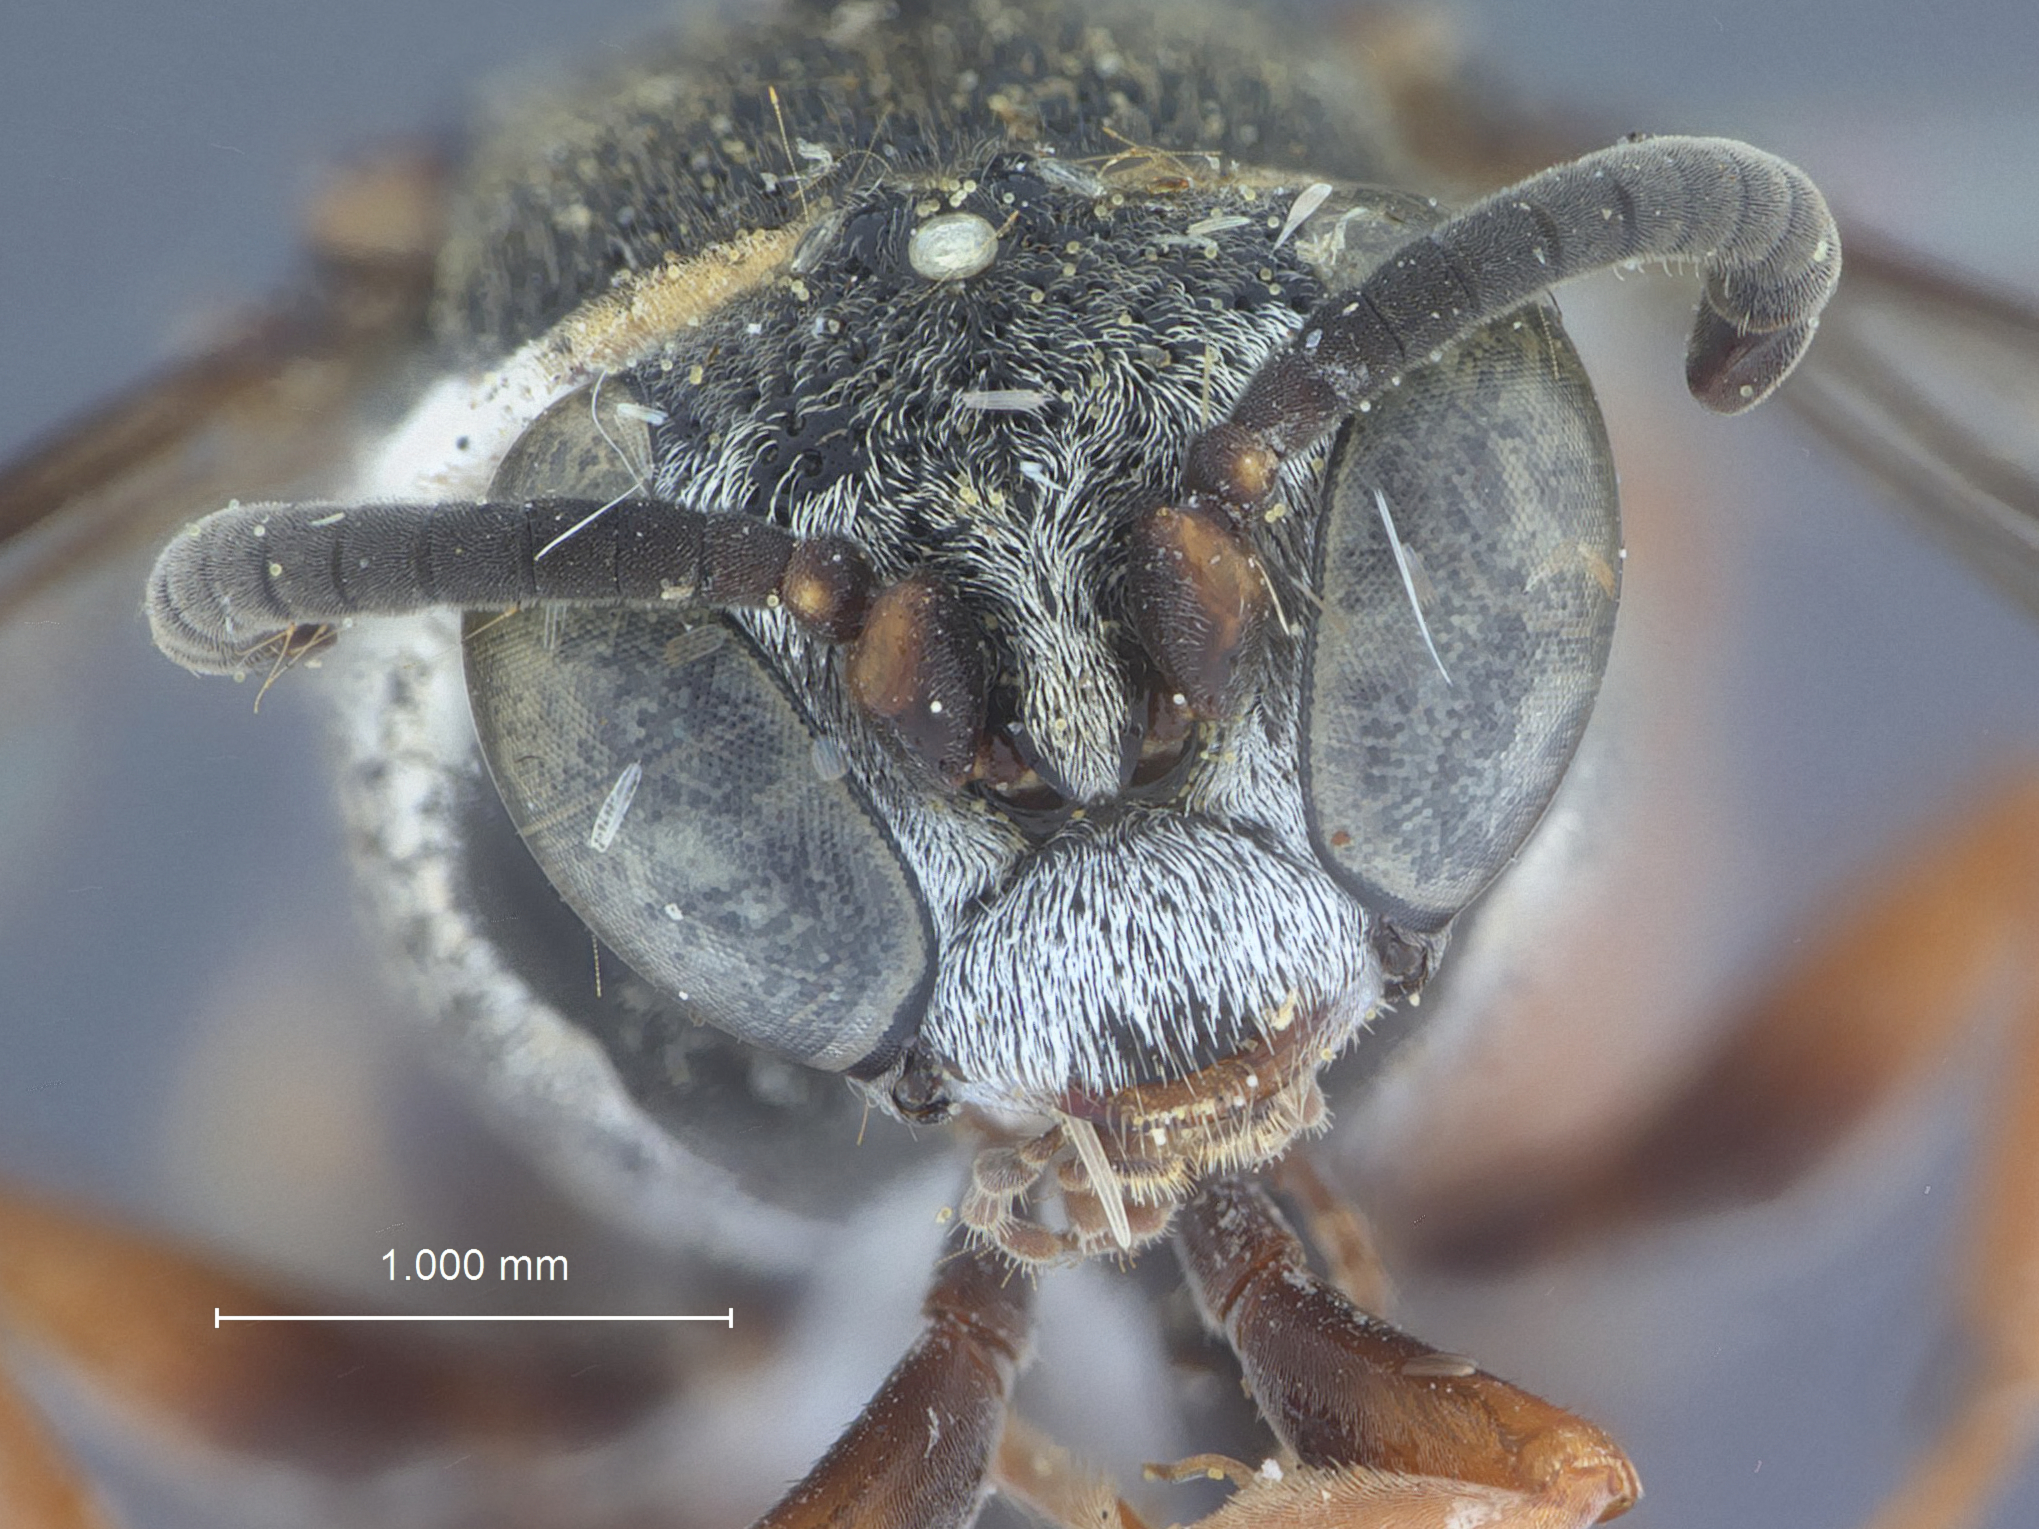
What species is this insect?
Brachystegus pulentus
